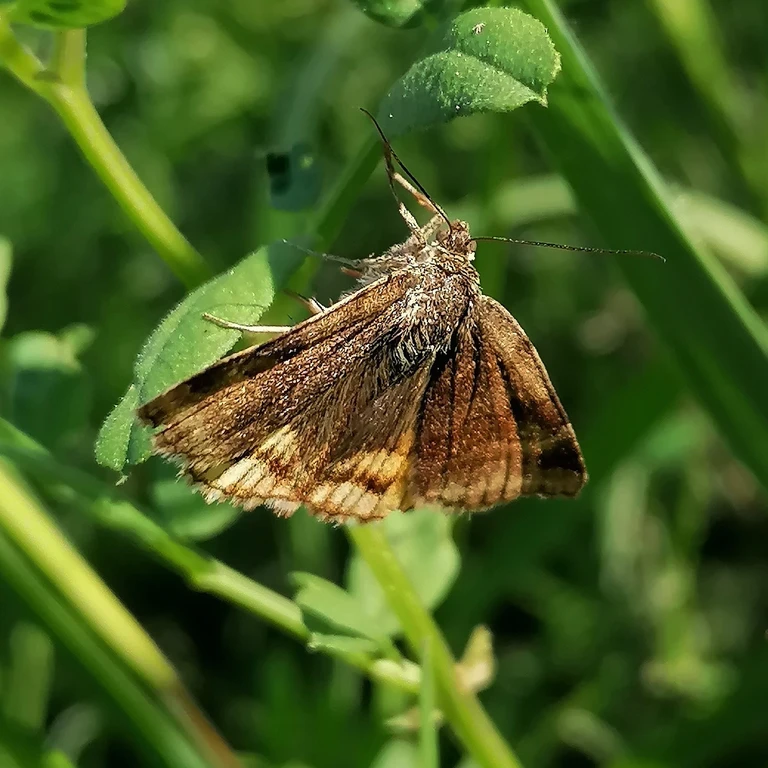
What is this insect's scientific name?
Euclidia glyphica
